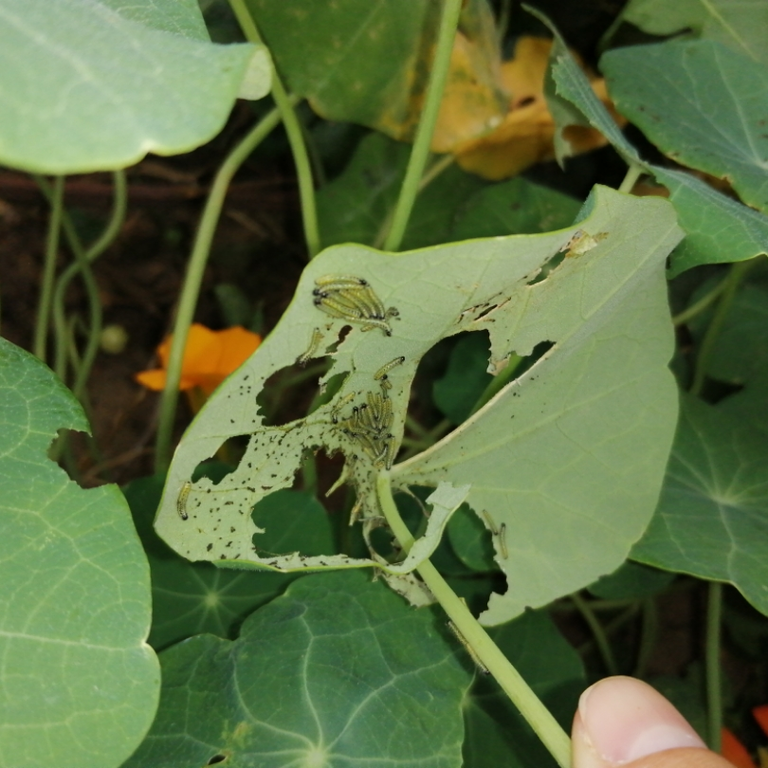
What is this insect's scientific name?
Pieris brassicae
